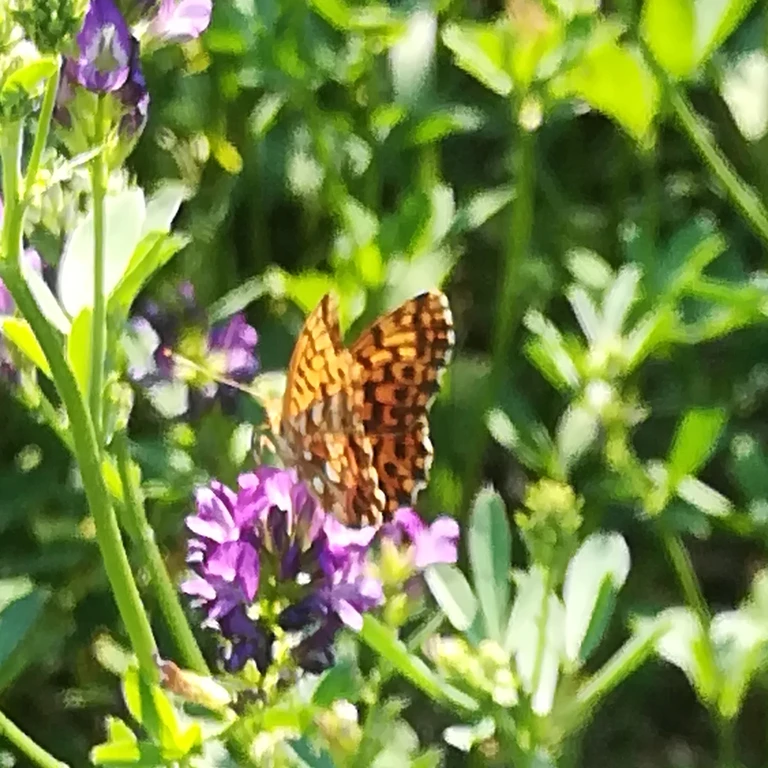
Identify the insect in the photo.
Boloria dia
